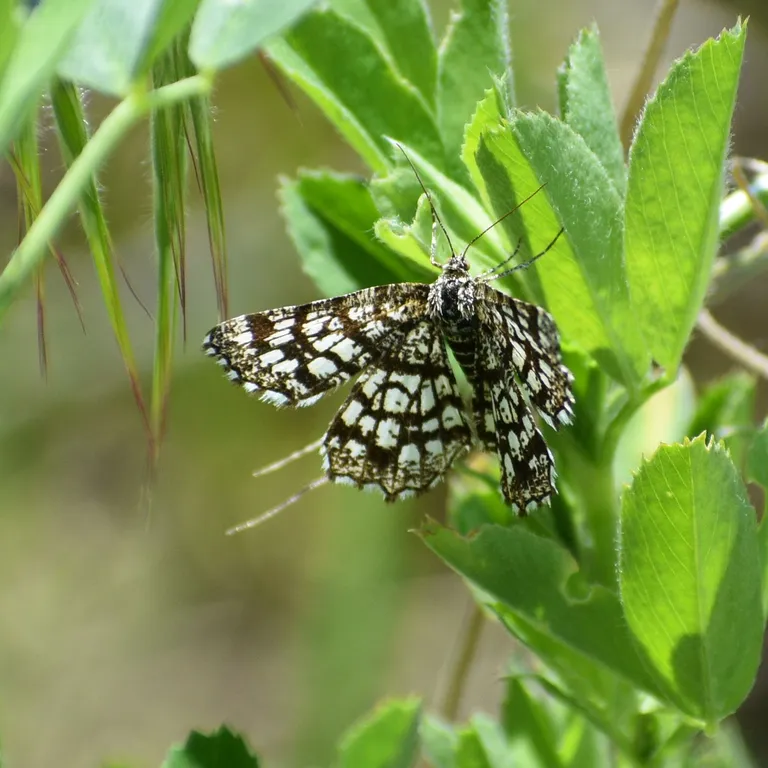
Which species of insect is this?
Chiasmia clathrata
